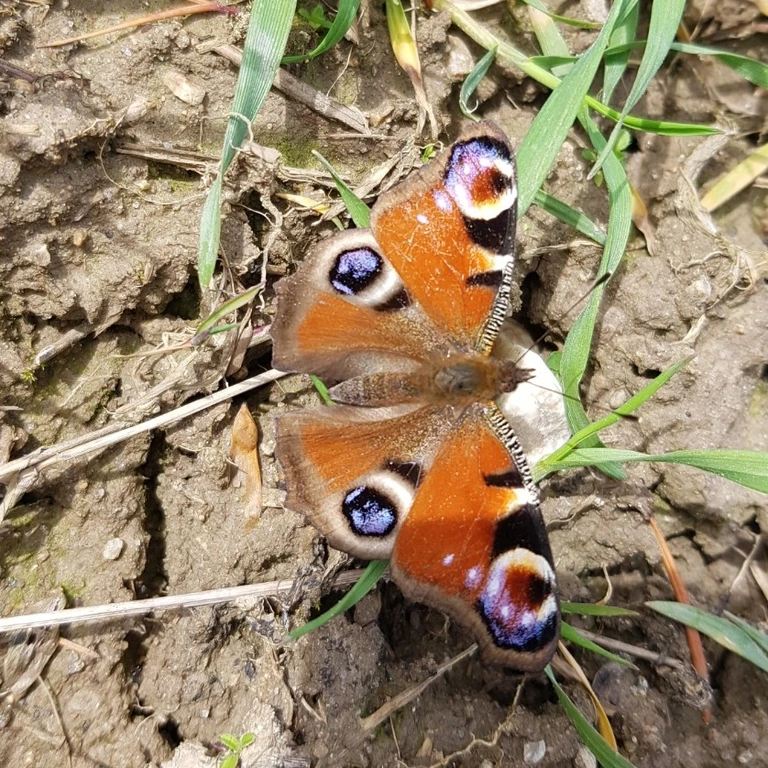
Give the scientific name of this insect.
Aglais io
